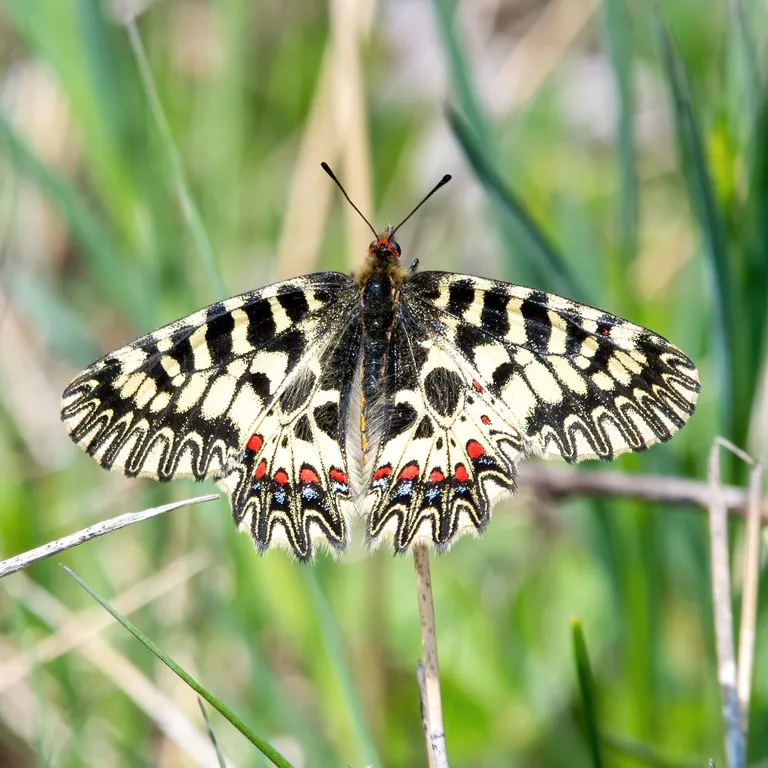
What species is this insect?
Zerynthia polyxena
